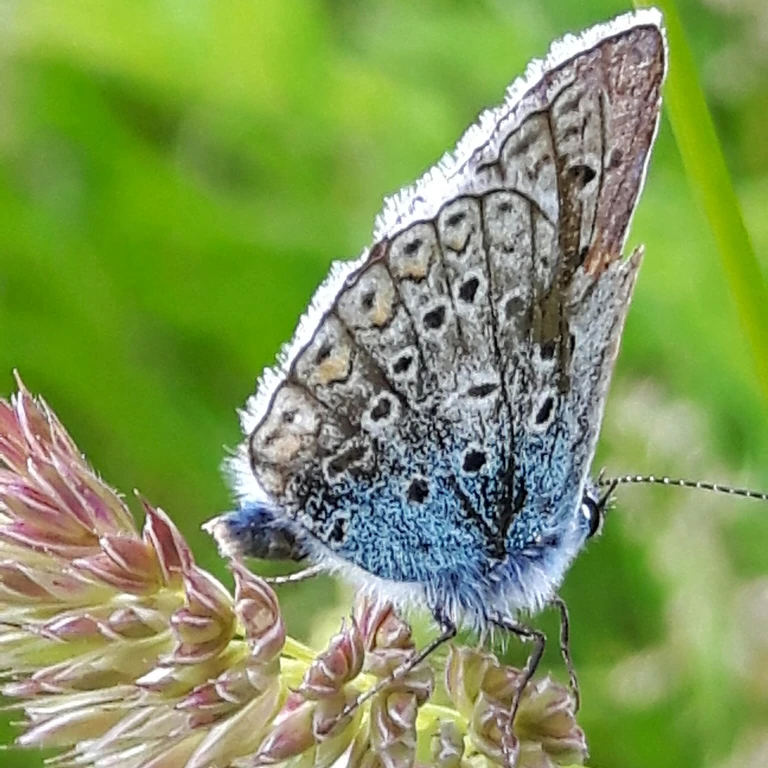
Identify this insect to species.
Polyommatus icarus
